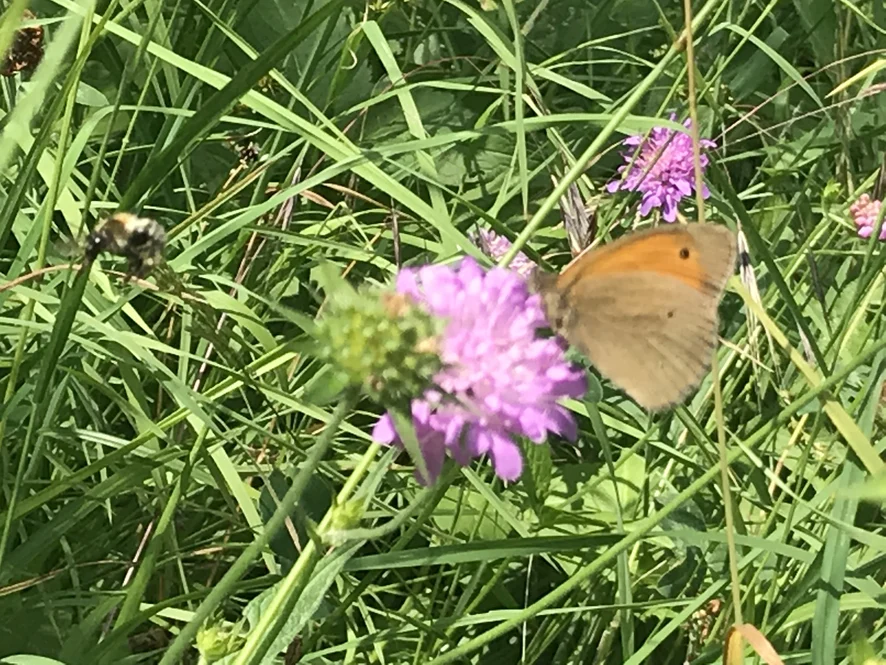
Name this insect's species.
Maniola jurtina
